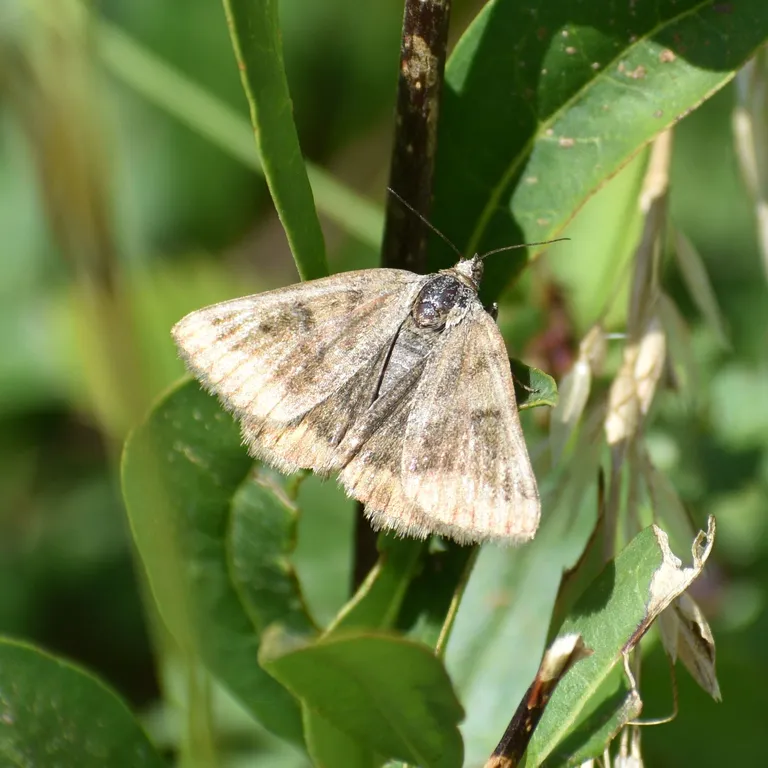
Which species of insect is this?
Euclidia glyphica
